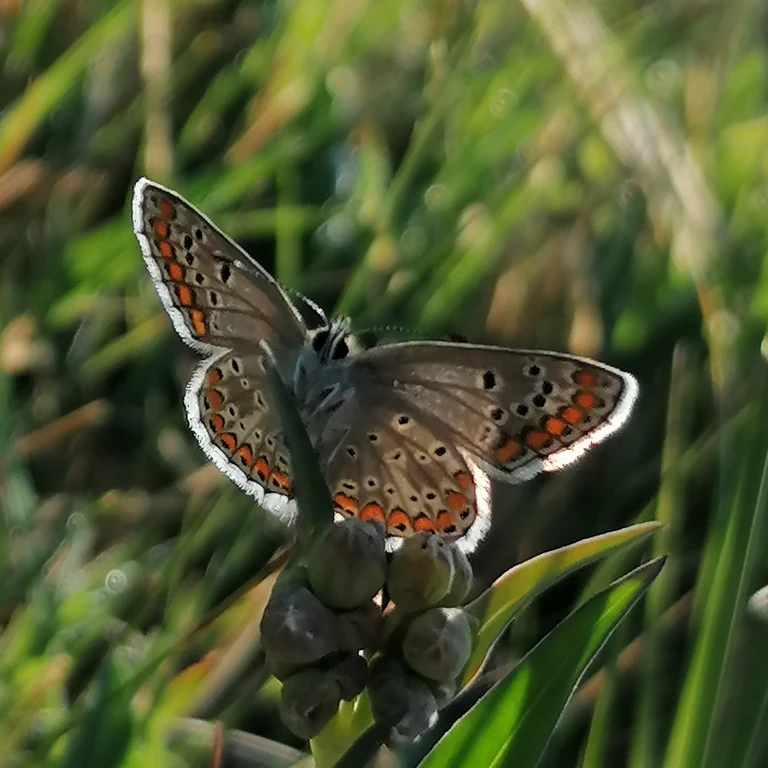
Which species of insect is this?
Aricia agestis/artaxerxes
